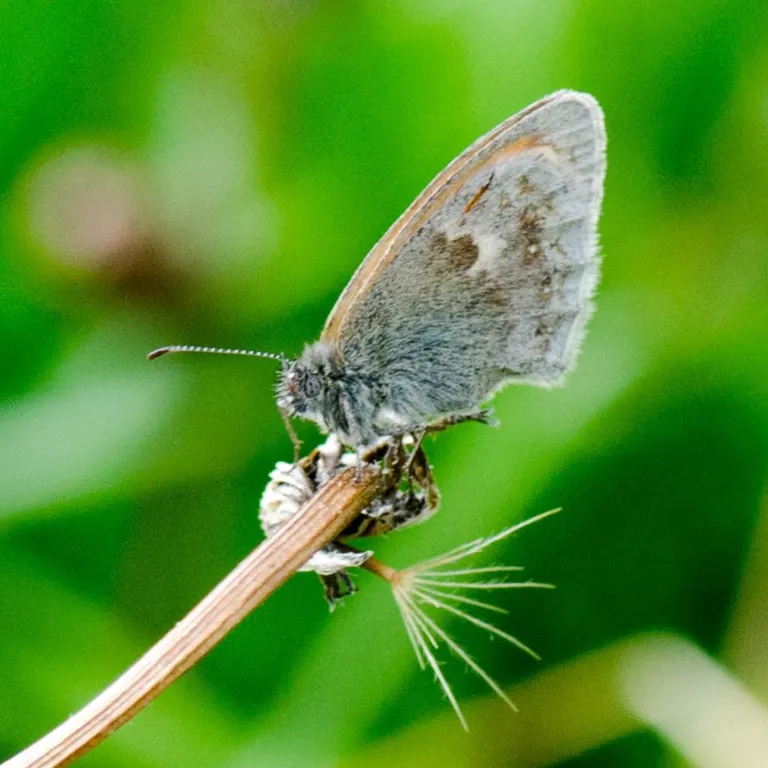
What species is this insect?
Coenonympha pamphilus
